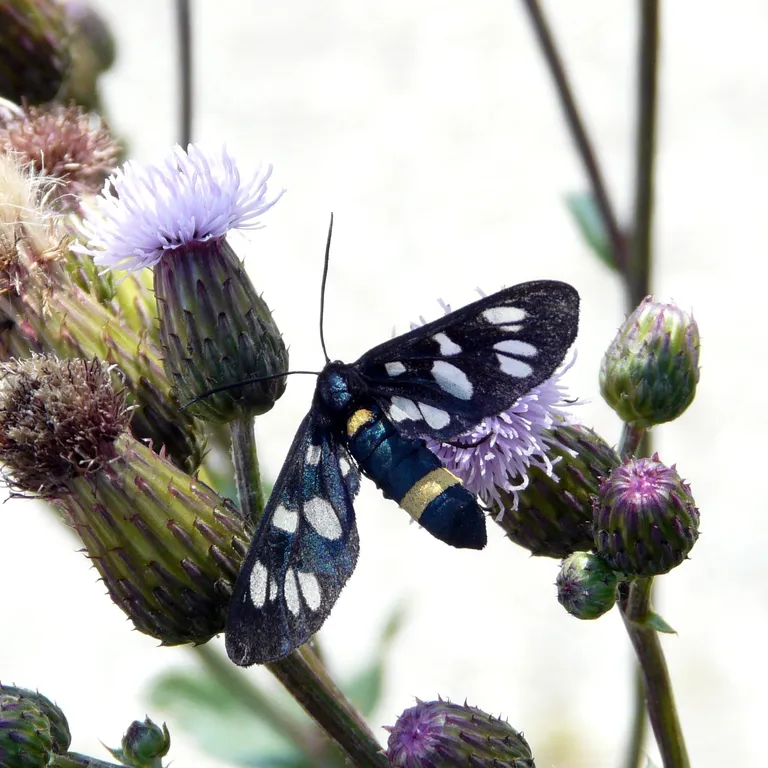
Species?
Amata phegea
